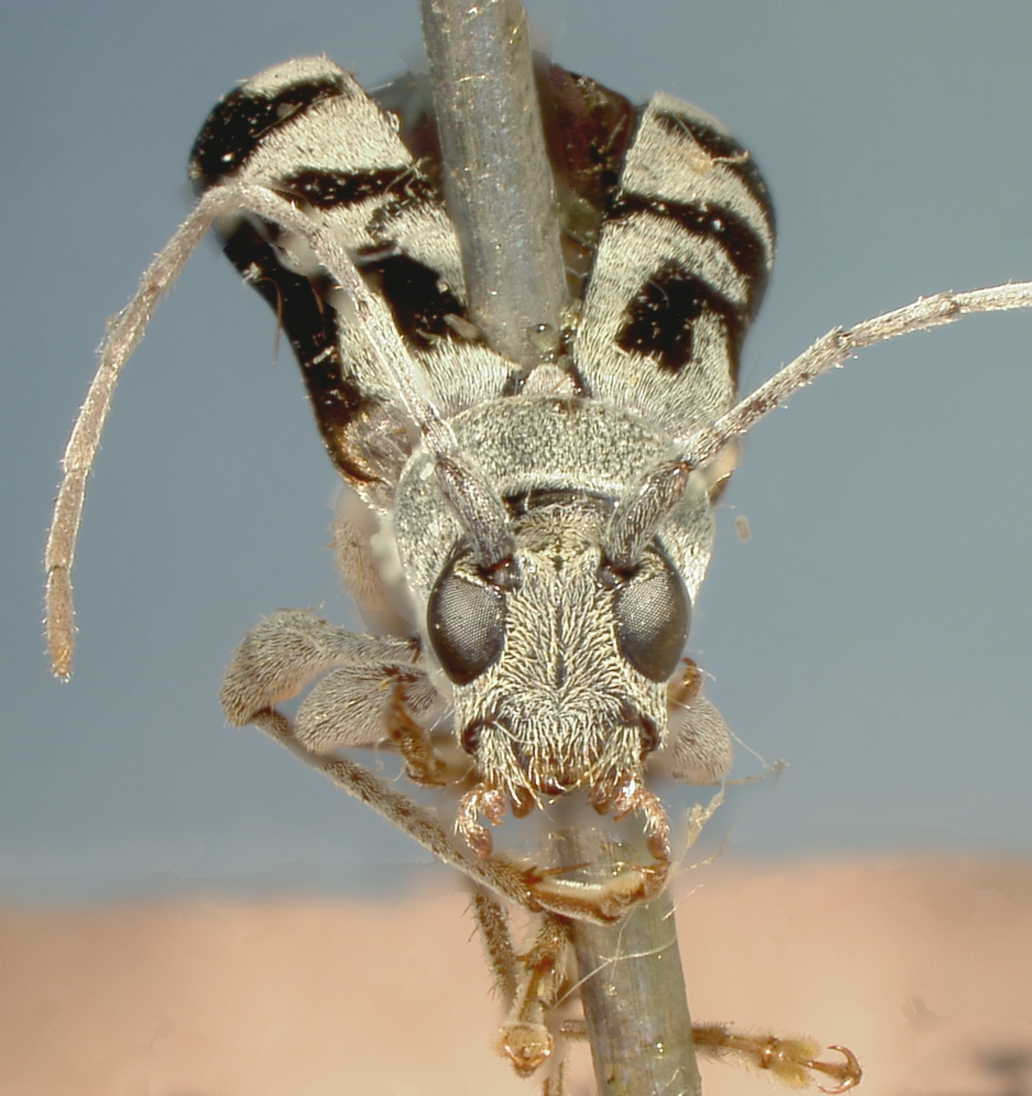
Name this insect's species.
Demonax borneensis
